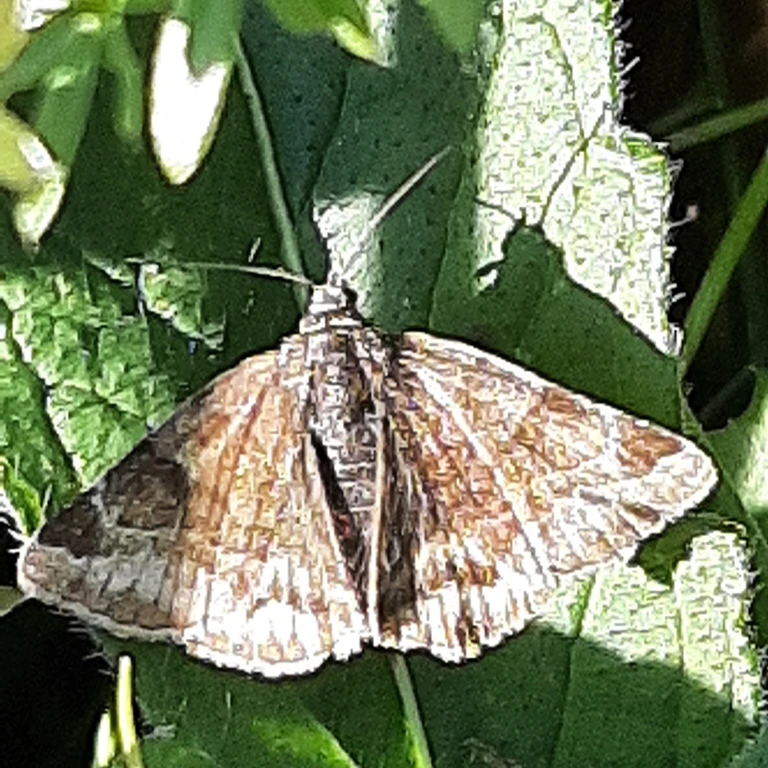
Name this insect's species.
Euclidia glyphica
